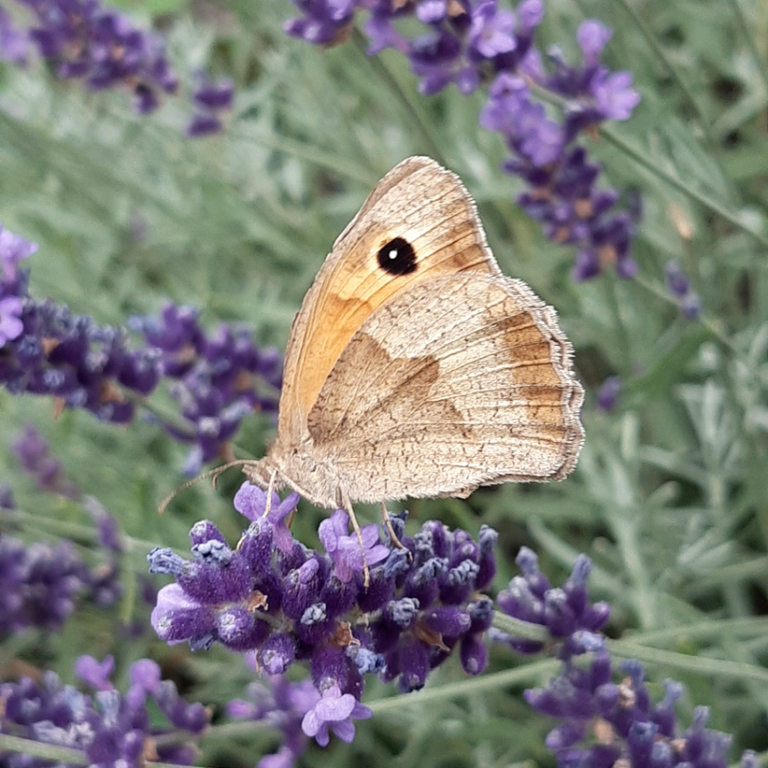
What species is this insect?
Maniola jurtina
